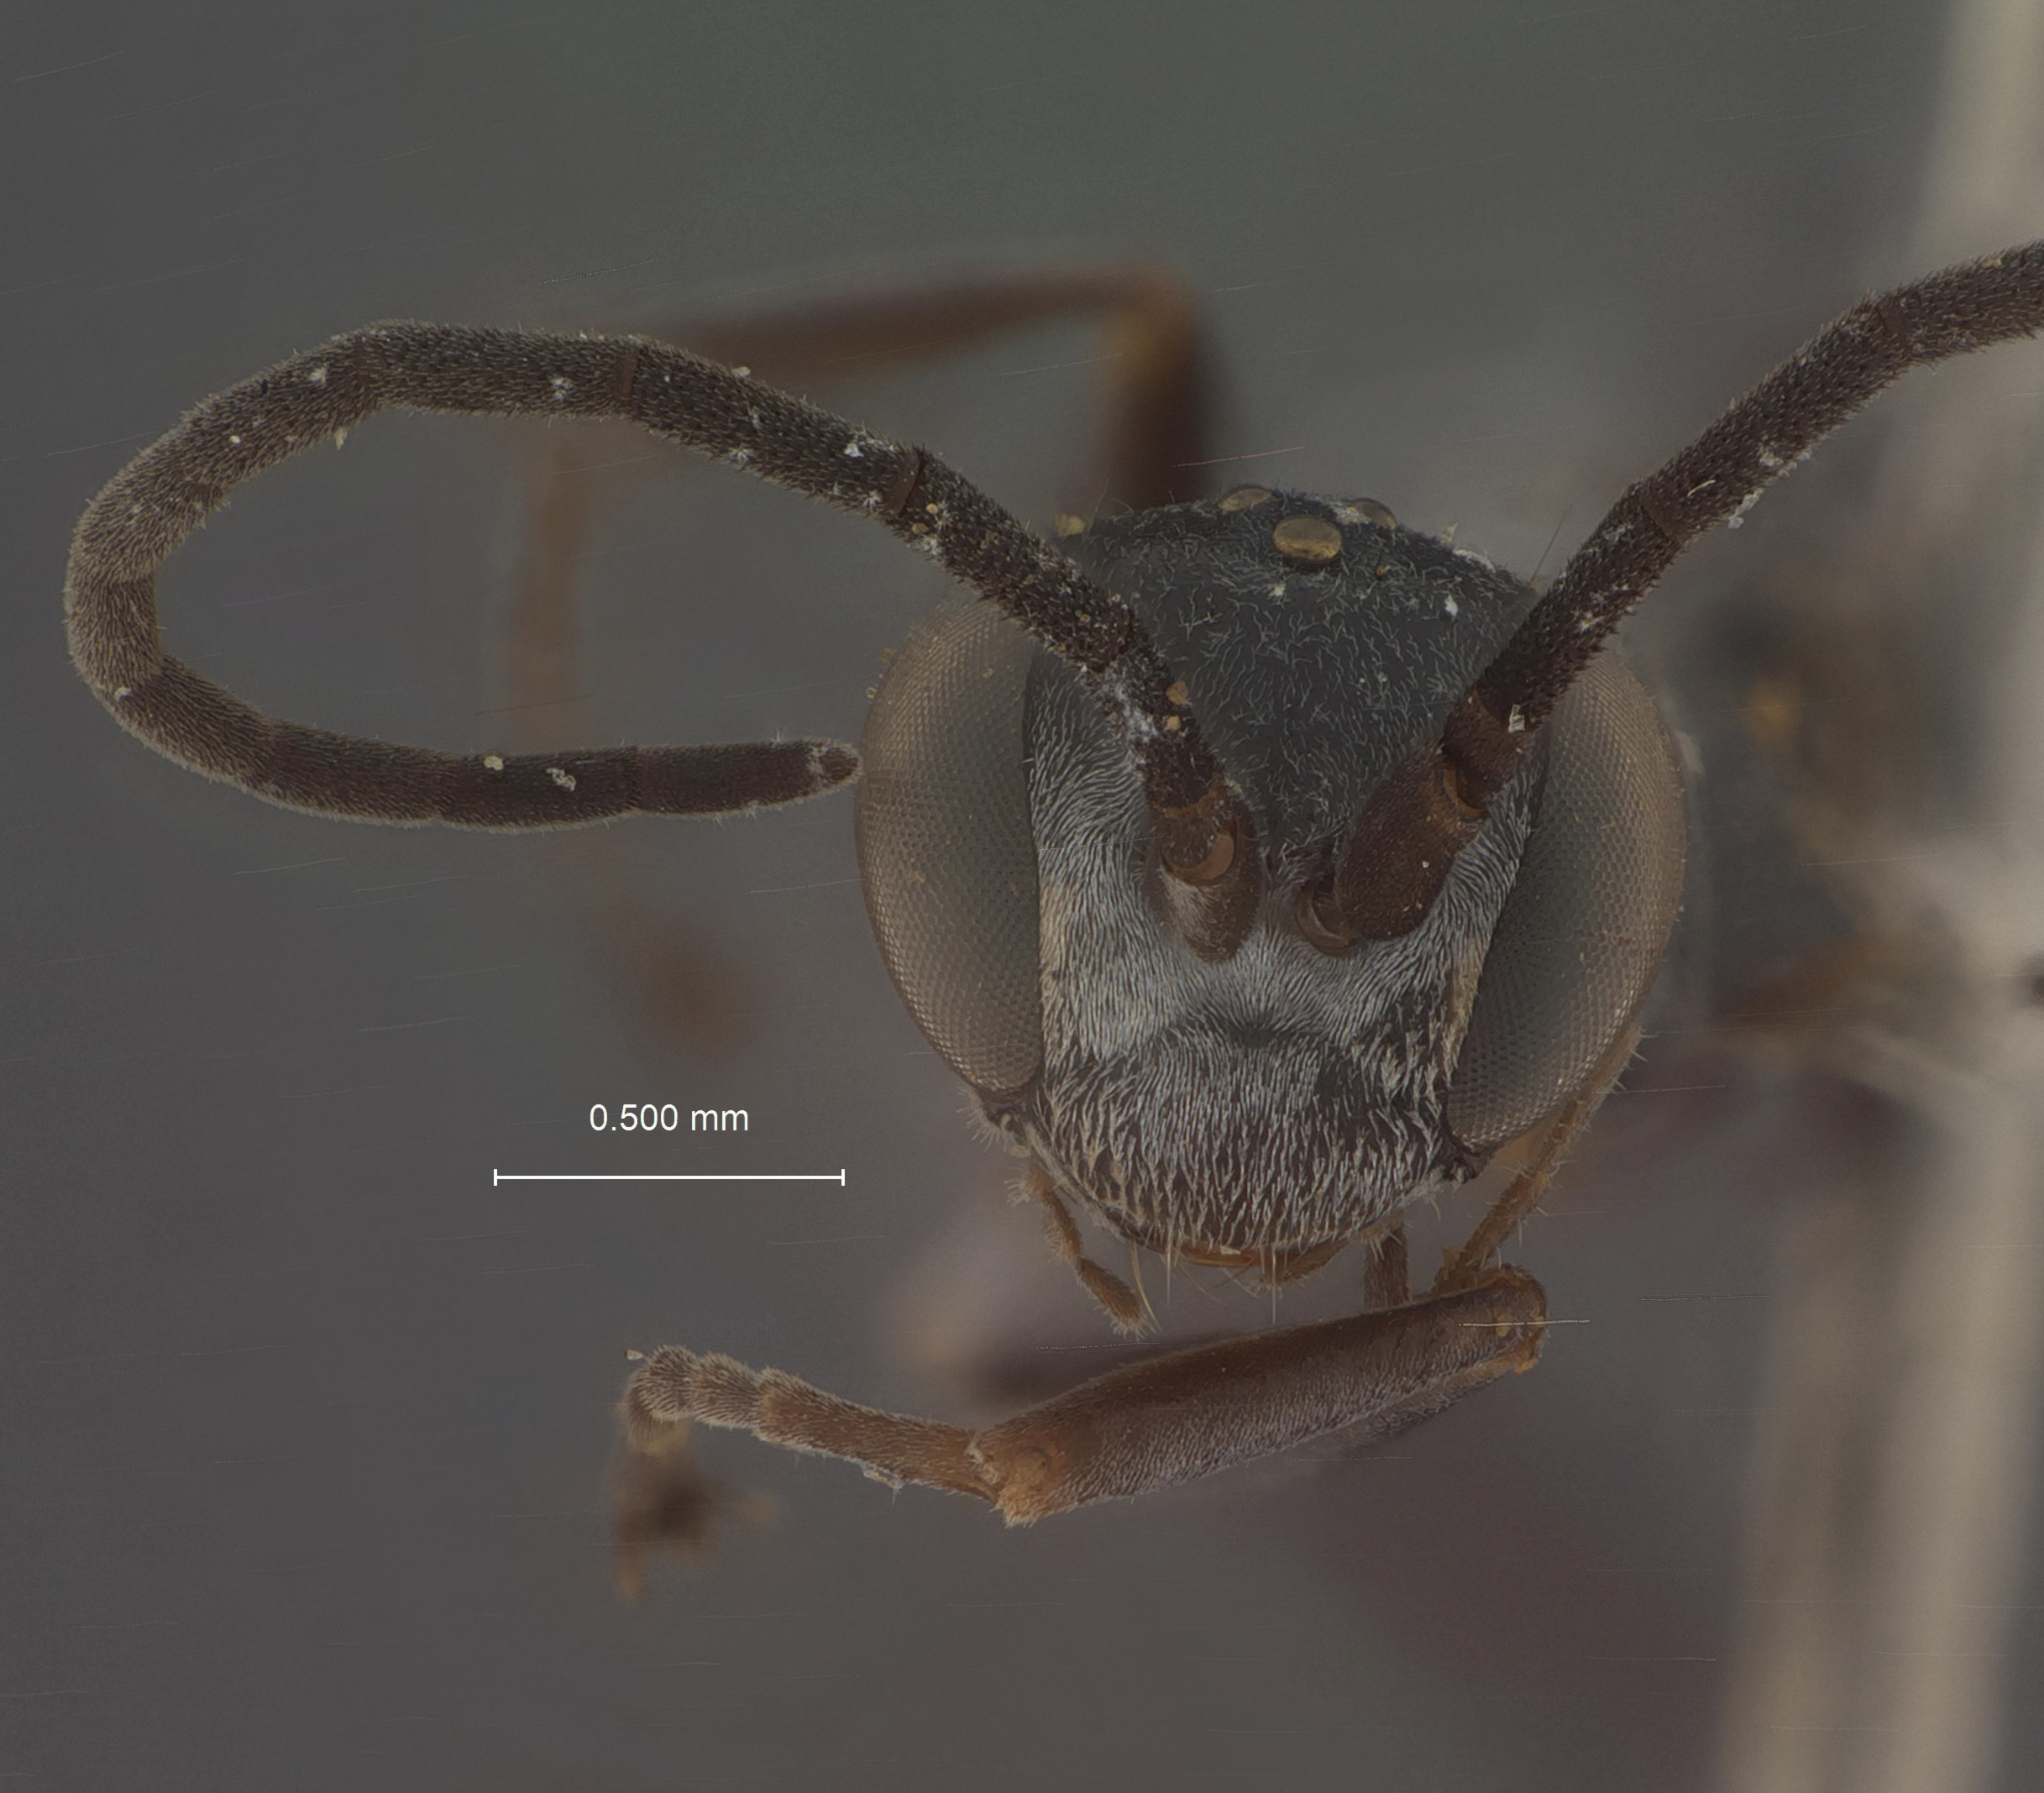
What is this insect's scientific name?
Auplopus nambiu
